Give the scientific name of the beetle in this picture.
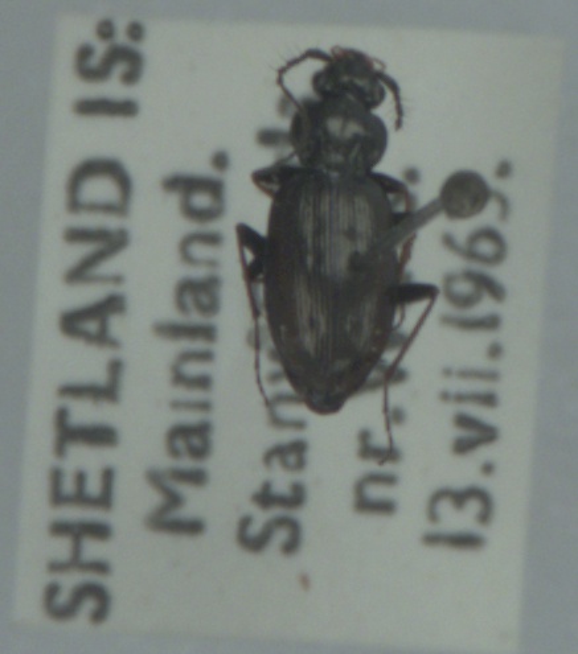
Loricera pilicornis
